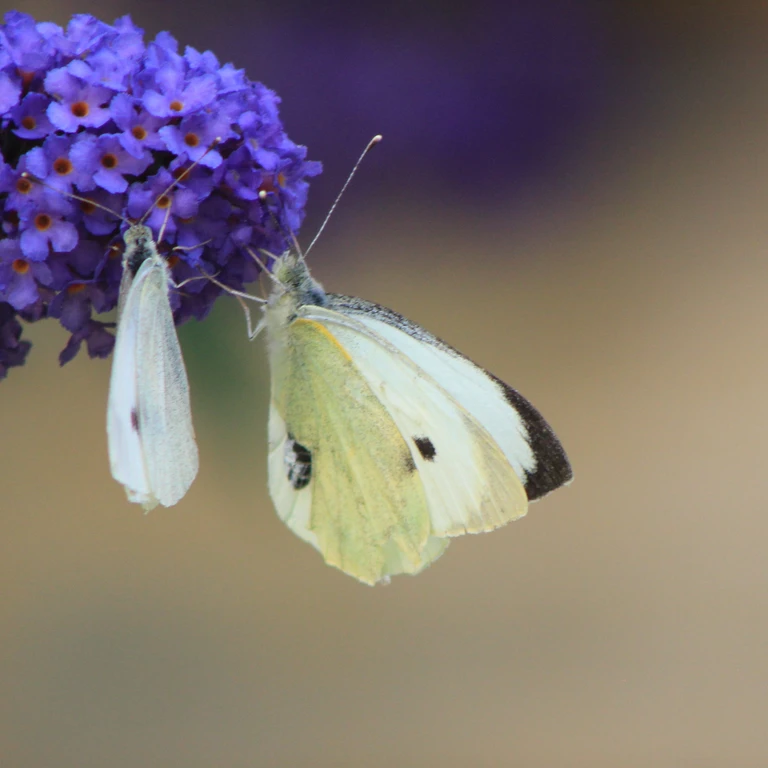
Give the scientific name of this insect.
Pieris brassicae
